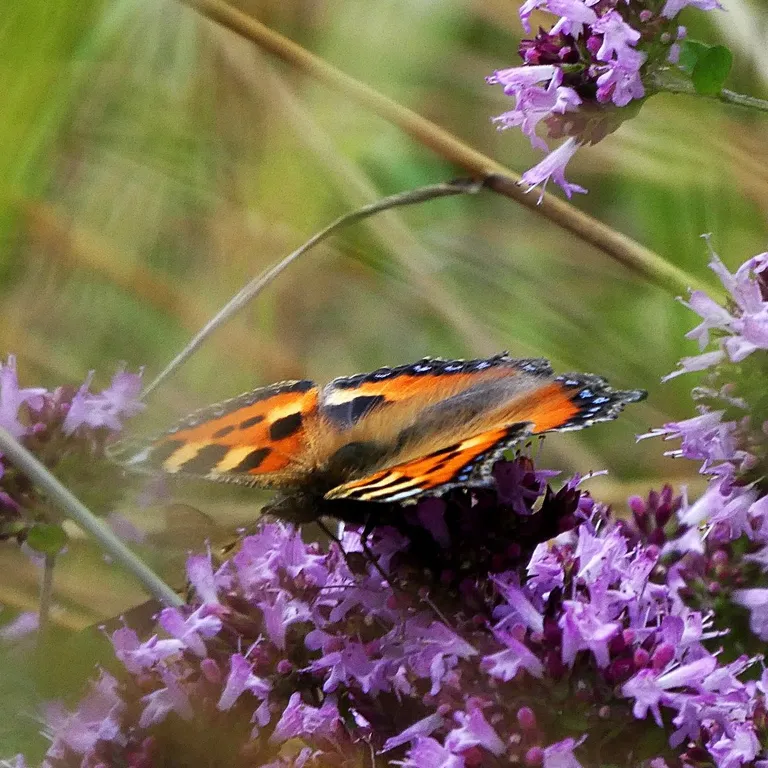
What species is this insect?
Aglais urticae
